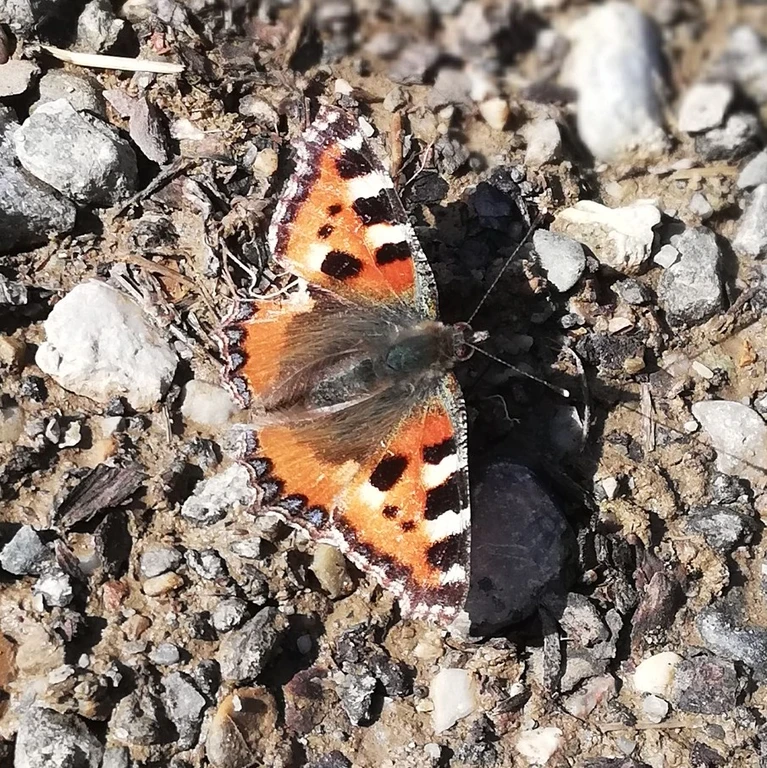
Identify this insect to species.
Aglais urticae
